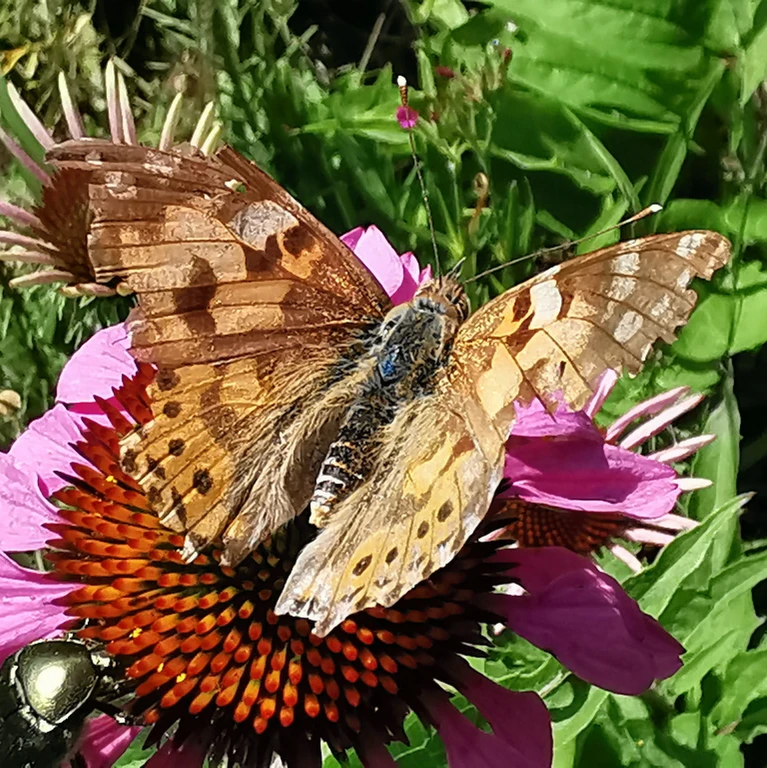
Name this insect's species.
Vanessa cardui
